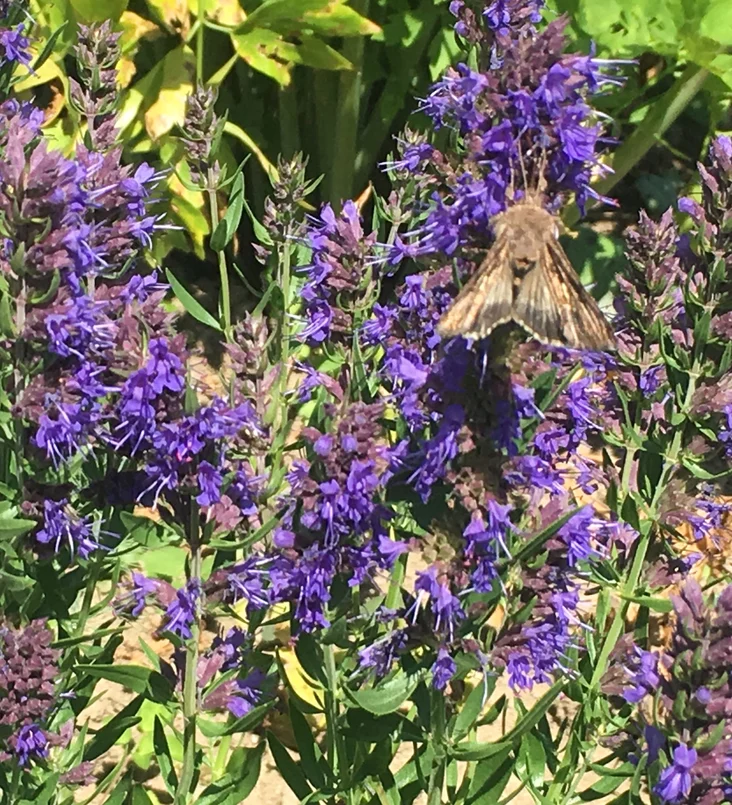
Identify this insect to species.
Autographa gamma
